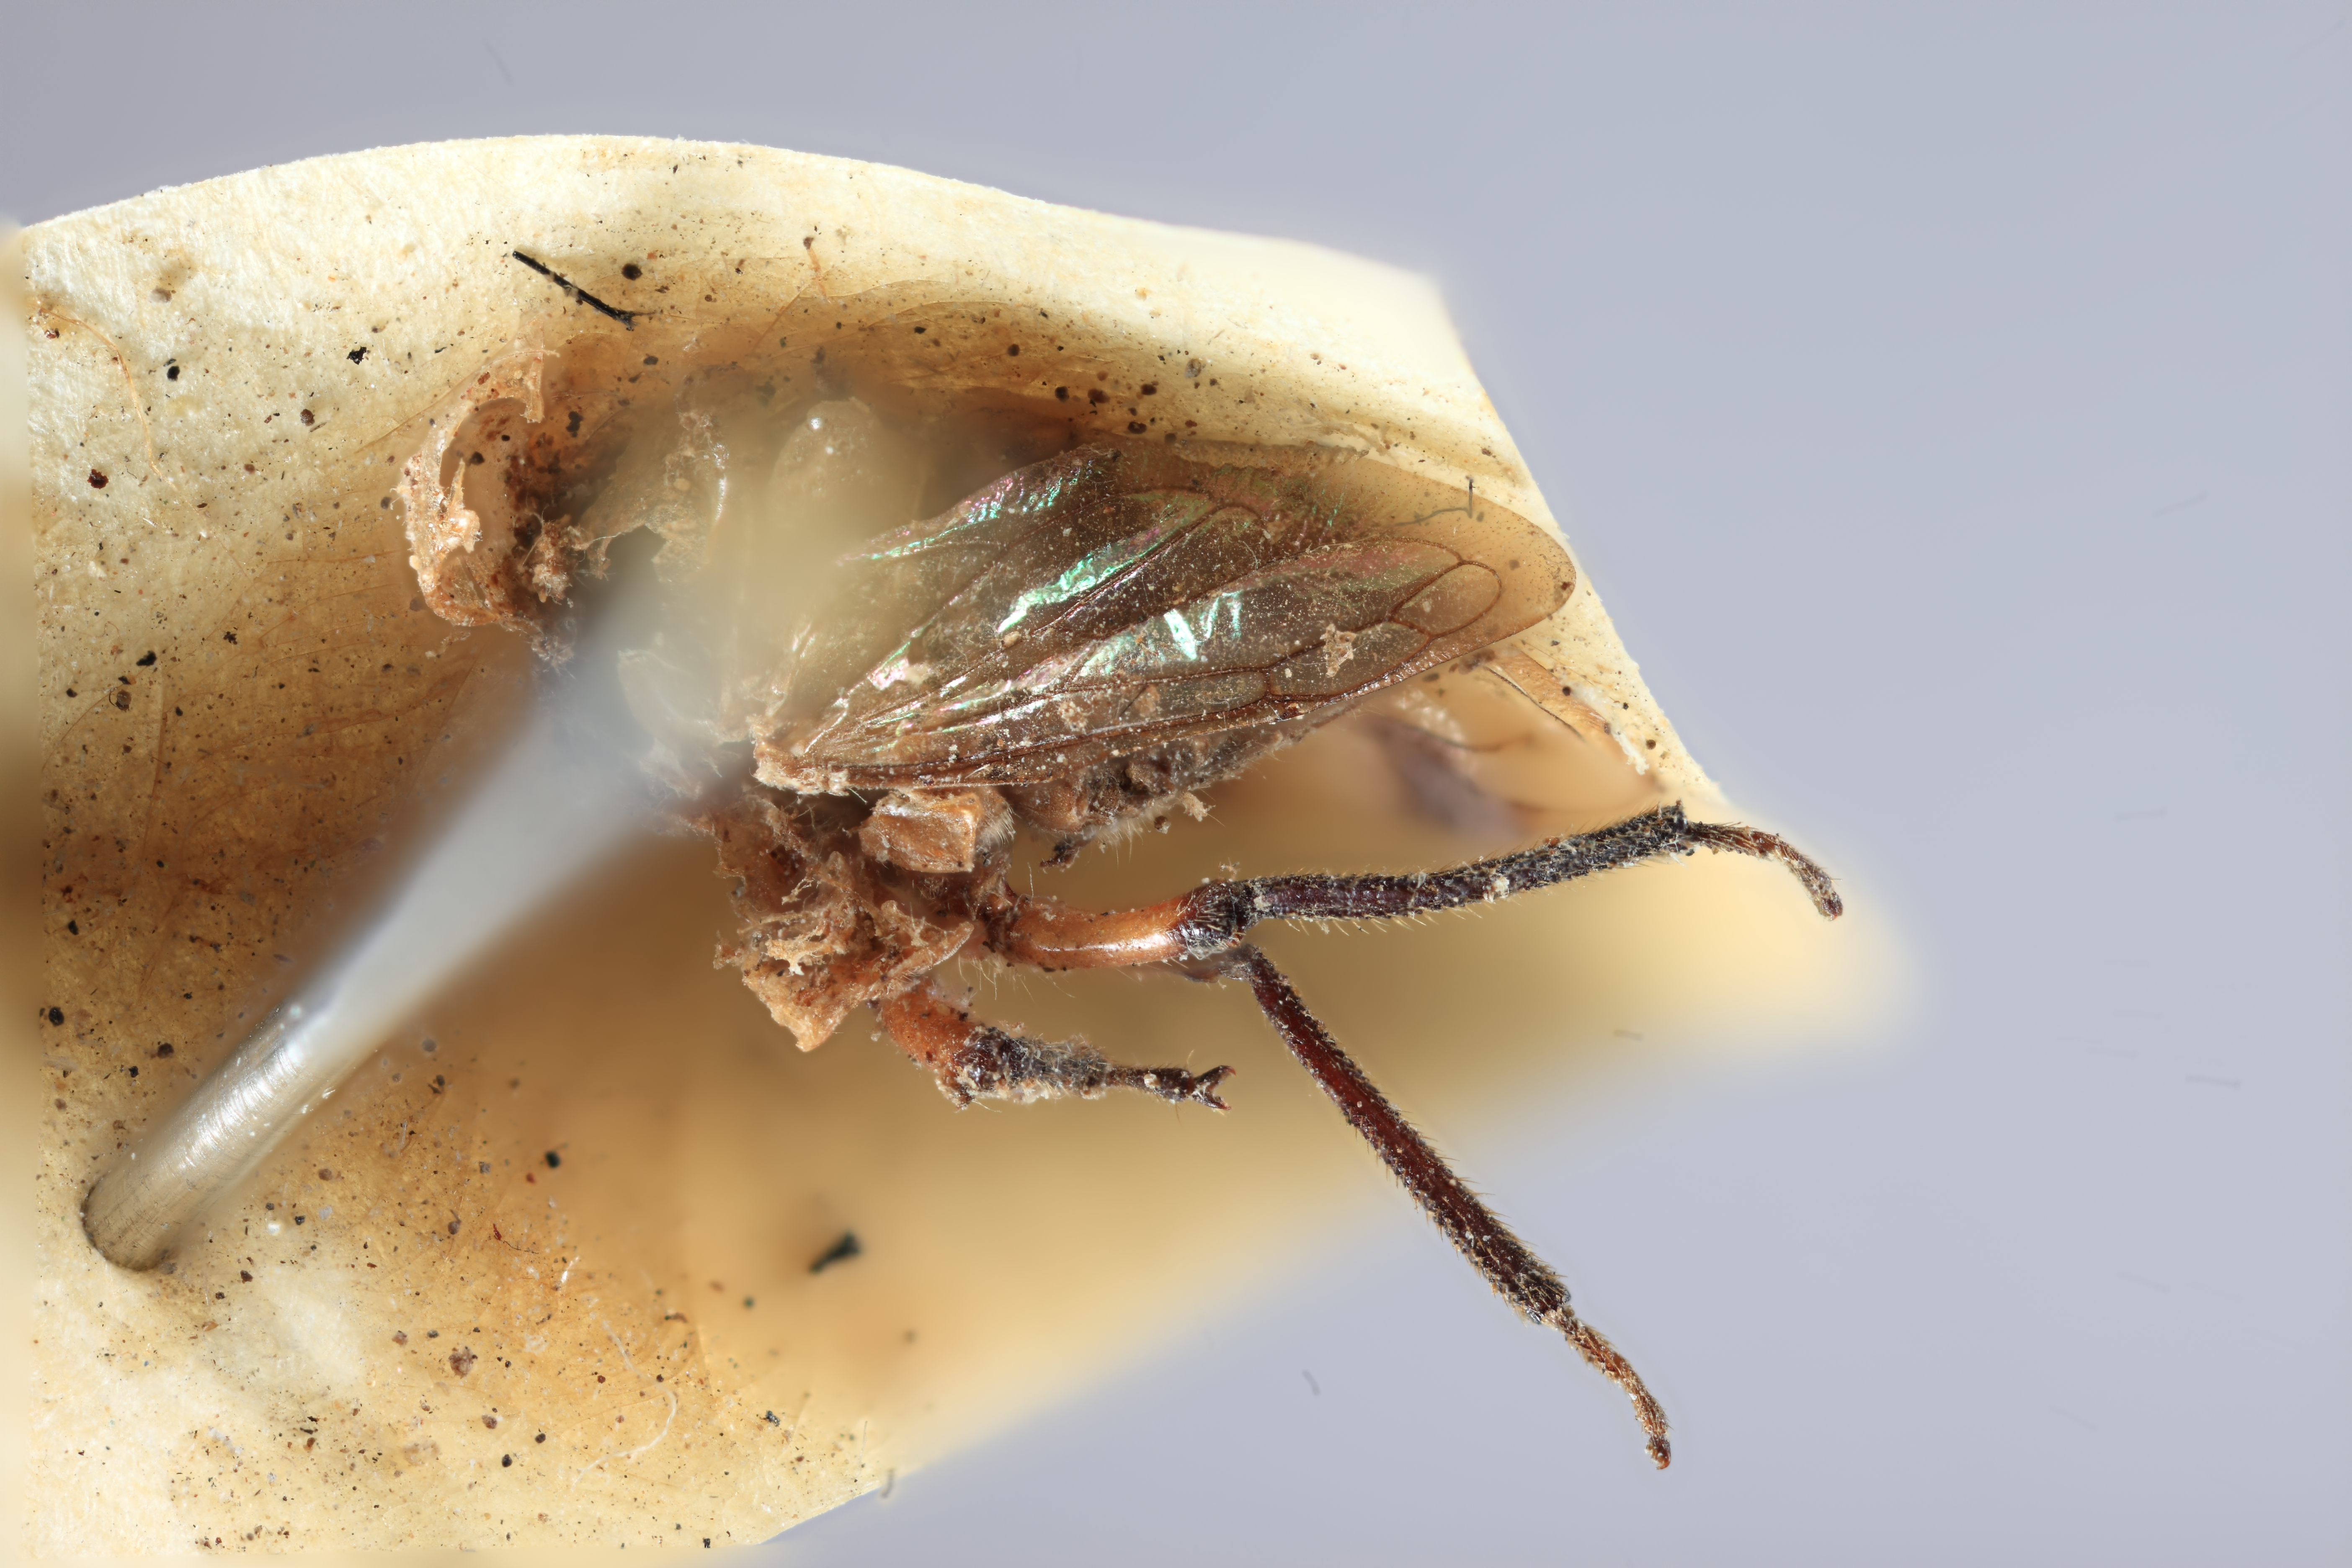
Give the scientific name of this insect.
Scytodepsa magna
